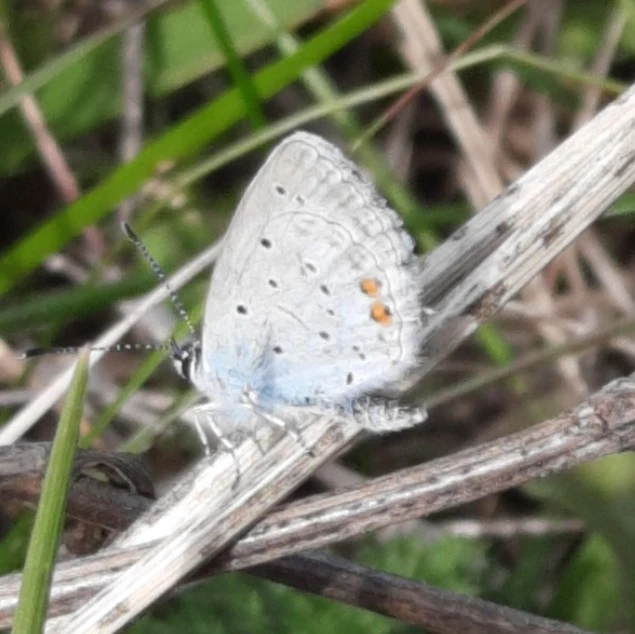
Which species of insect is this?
Cupido argiades (also Elkalyce argiades)
